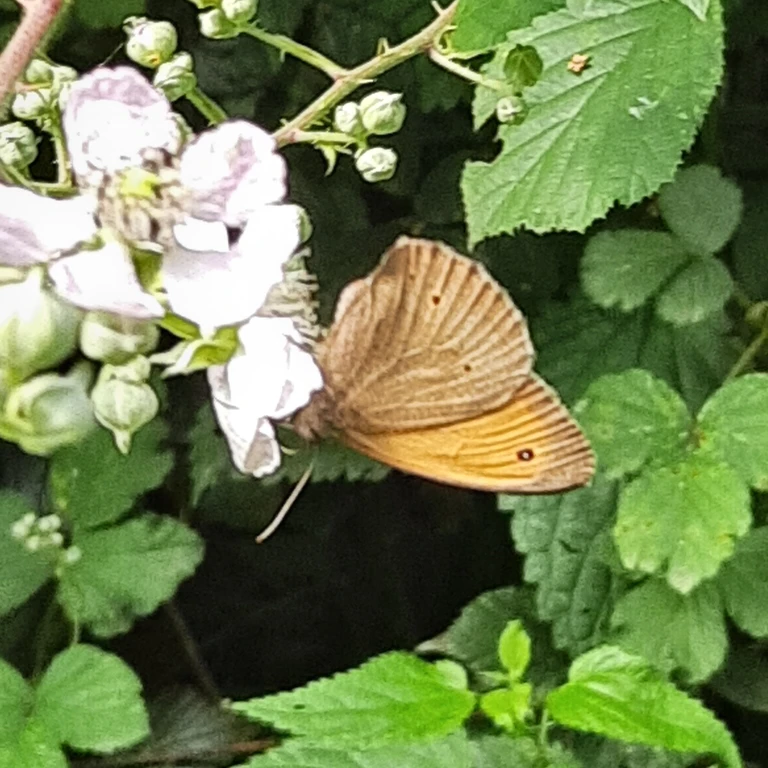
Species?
Maniola jurtina
